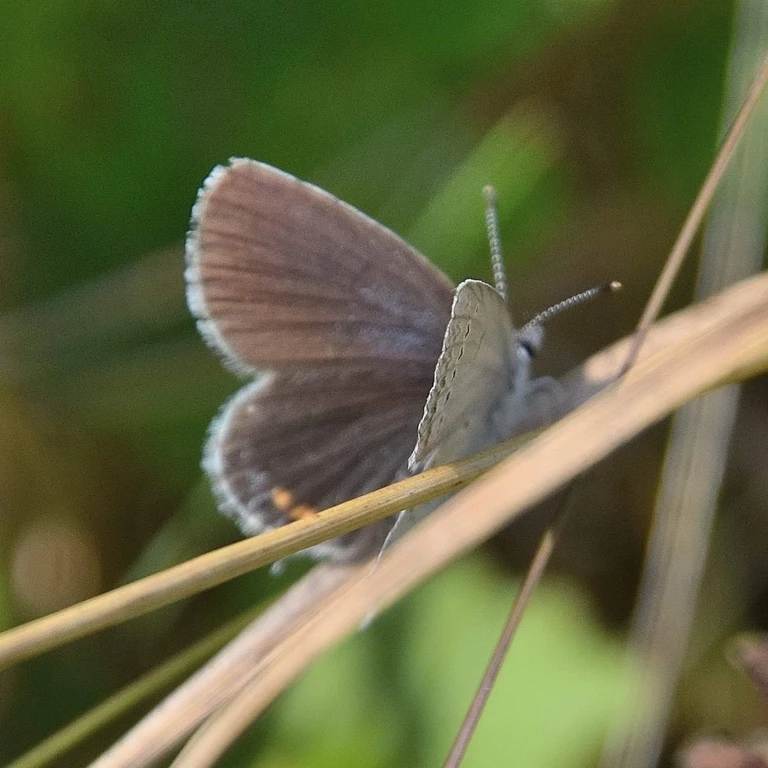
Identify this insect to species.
Cupido argiades (also Elkalyce argiades)
